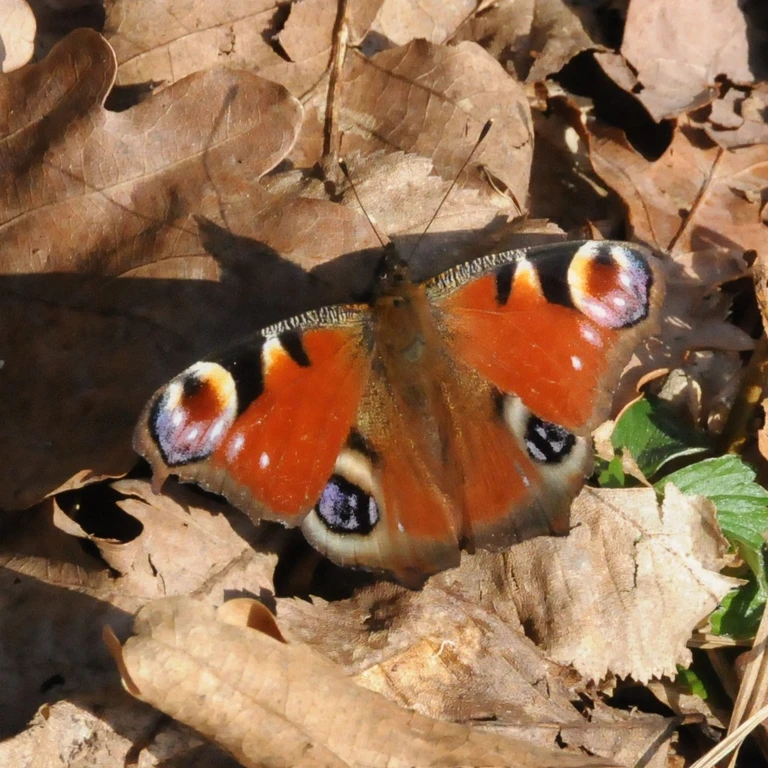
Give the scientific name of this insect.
Aglais io
